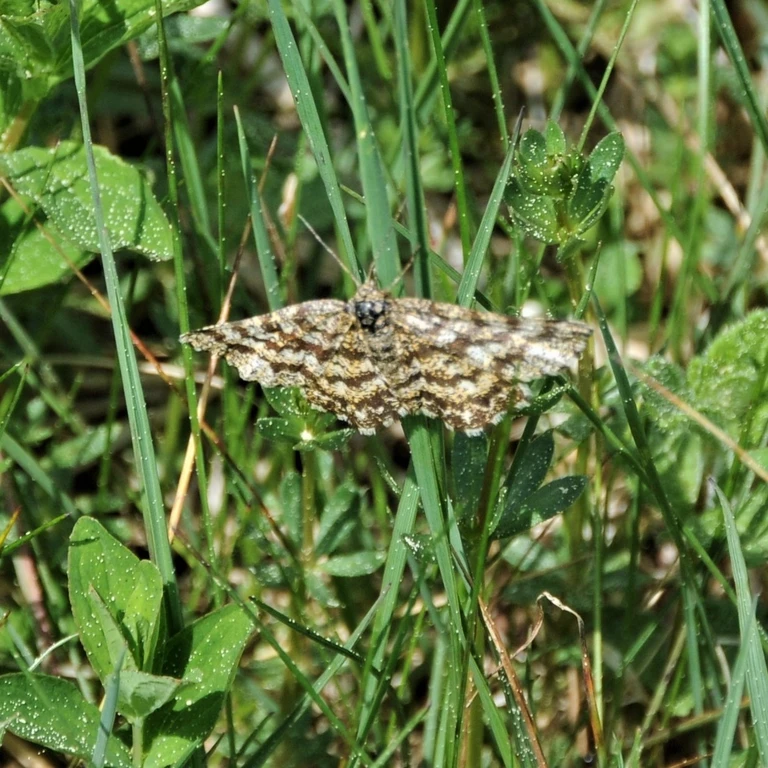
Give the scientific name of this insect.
Ematurga atomaria
